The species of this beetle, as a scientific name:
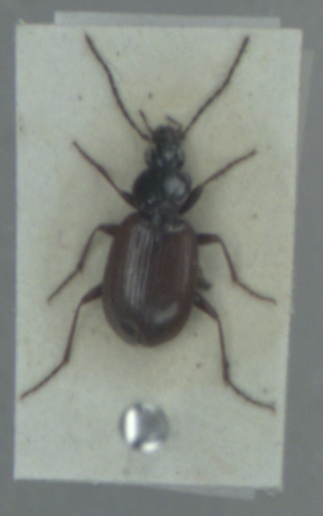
Agonum fuliginosum
